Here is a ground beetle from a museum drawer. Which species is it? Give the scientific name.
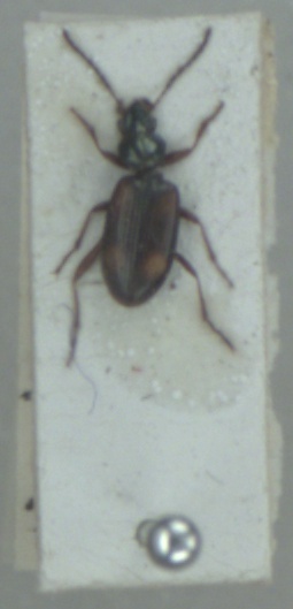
Bembidion saxatile
